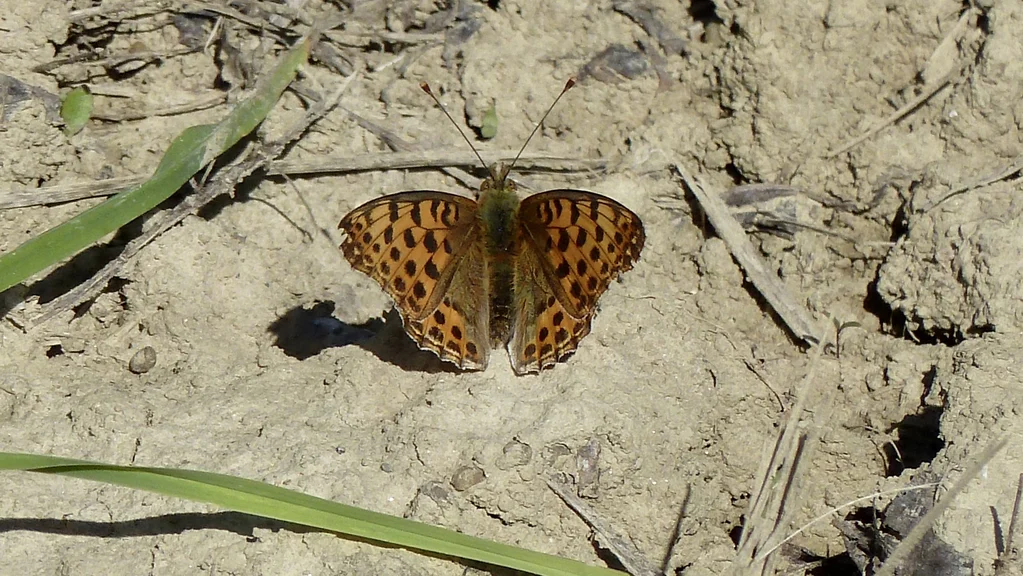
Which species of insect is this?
Issoria lathonia
